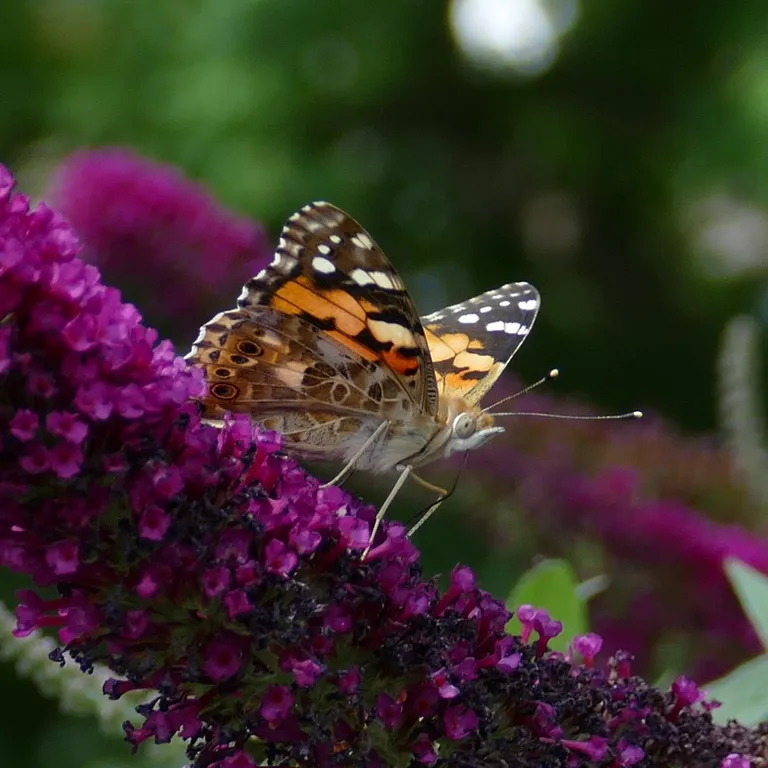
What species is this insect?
Vanessa cardui
